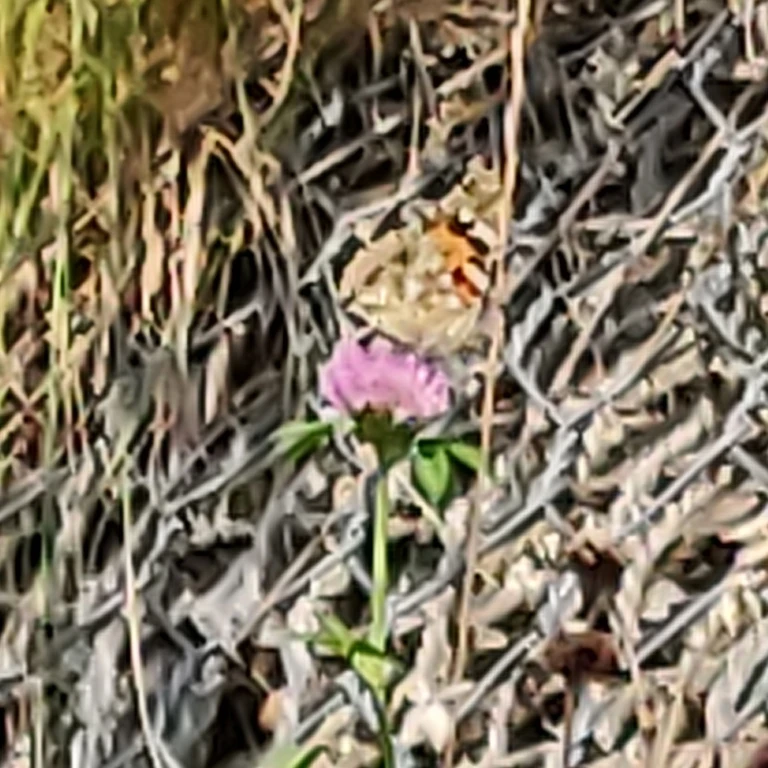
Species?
Vanessa cardui
